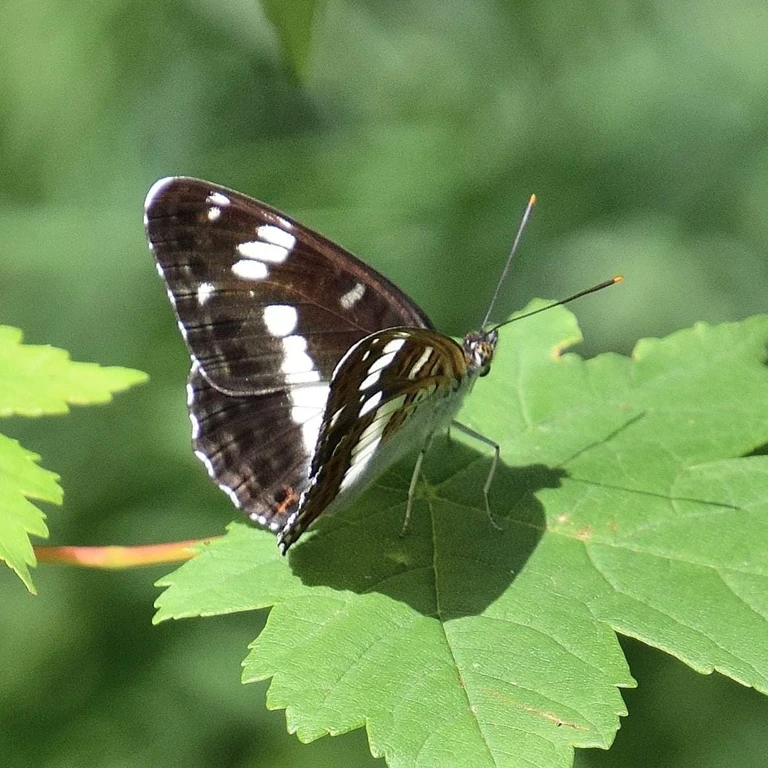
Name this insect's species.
Limenitis camilla (also Ladoga camilla)
